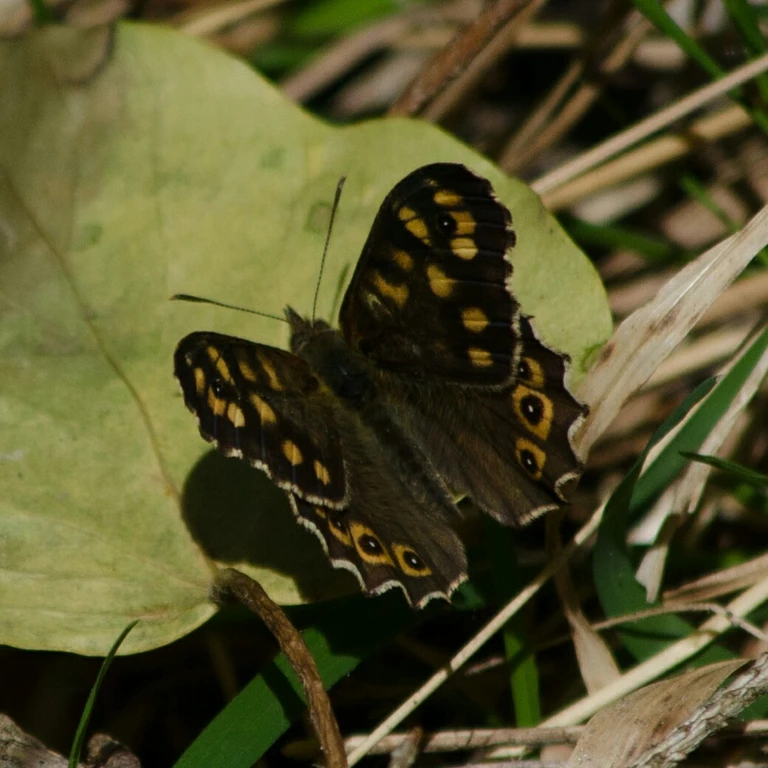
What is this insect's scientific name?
Pararge aegeria
